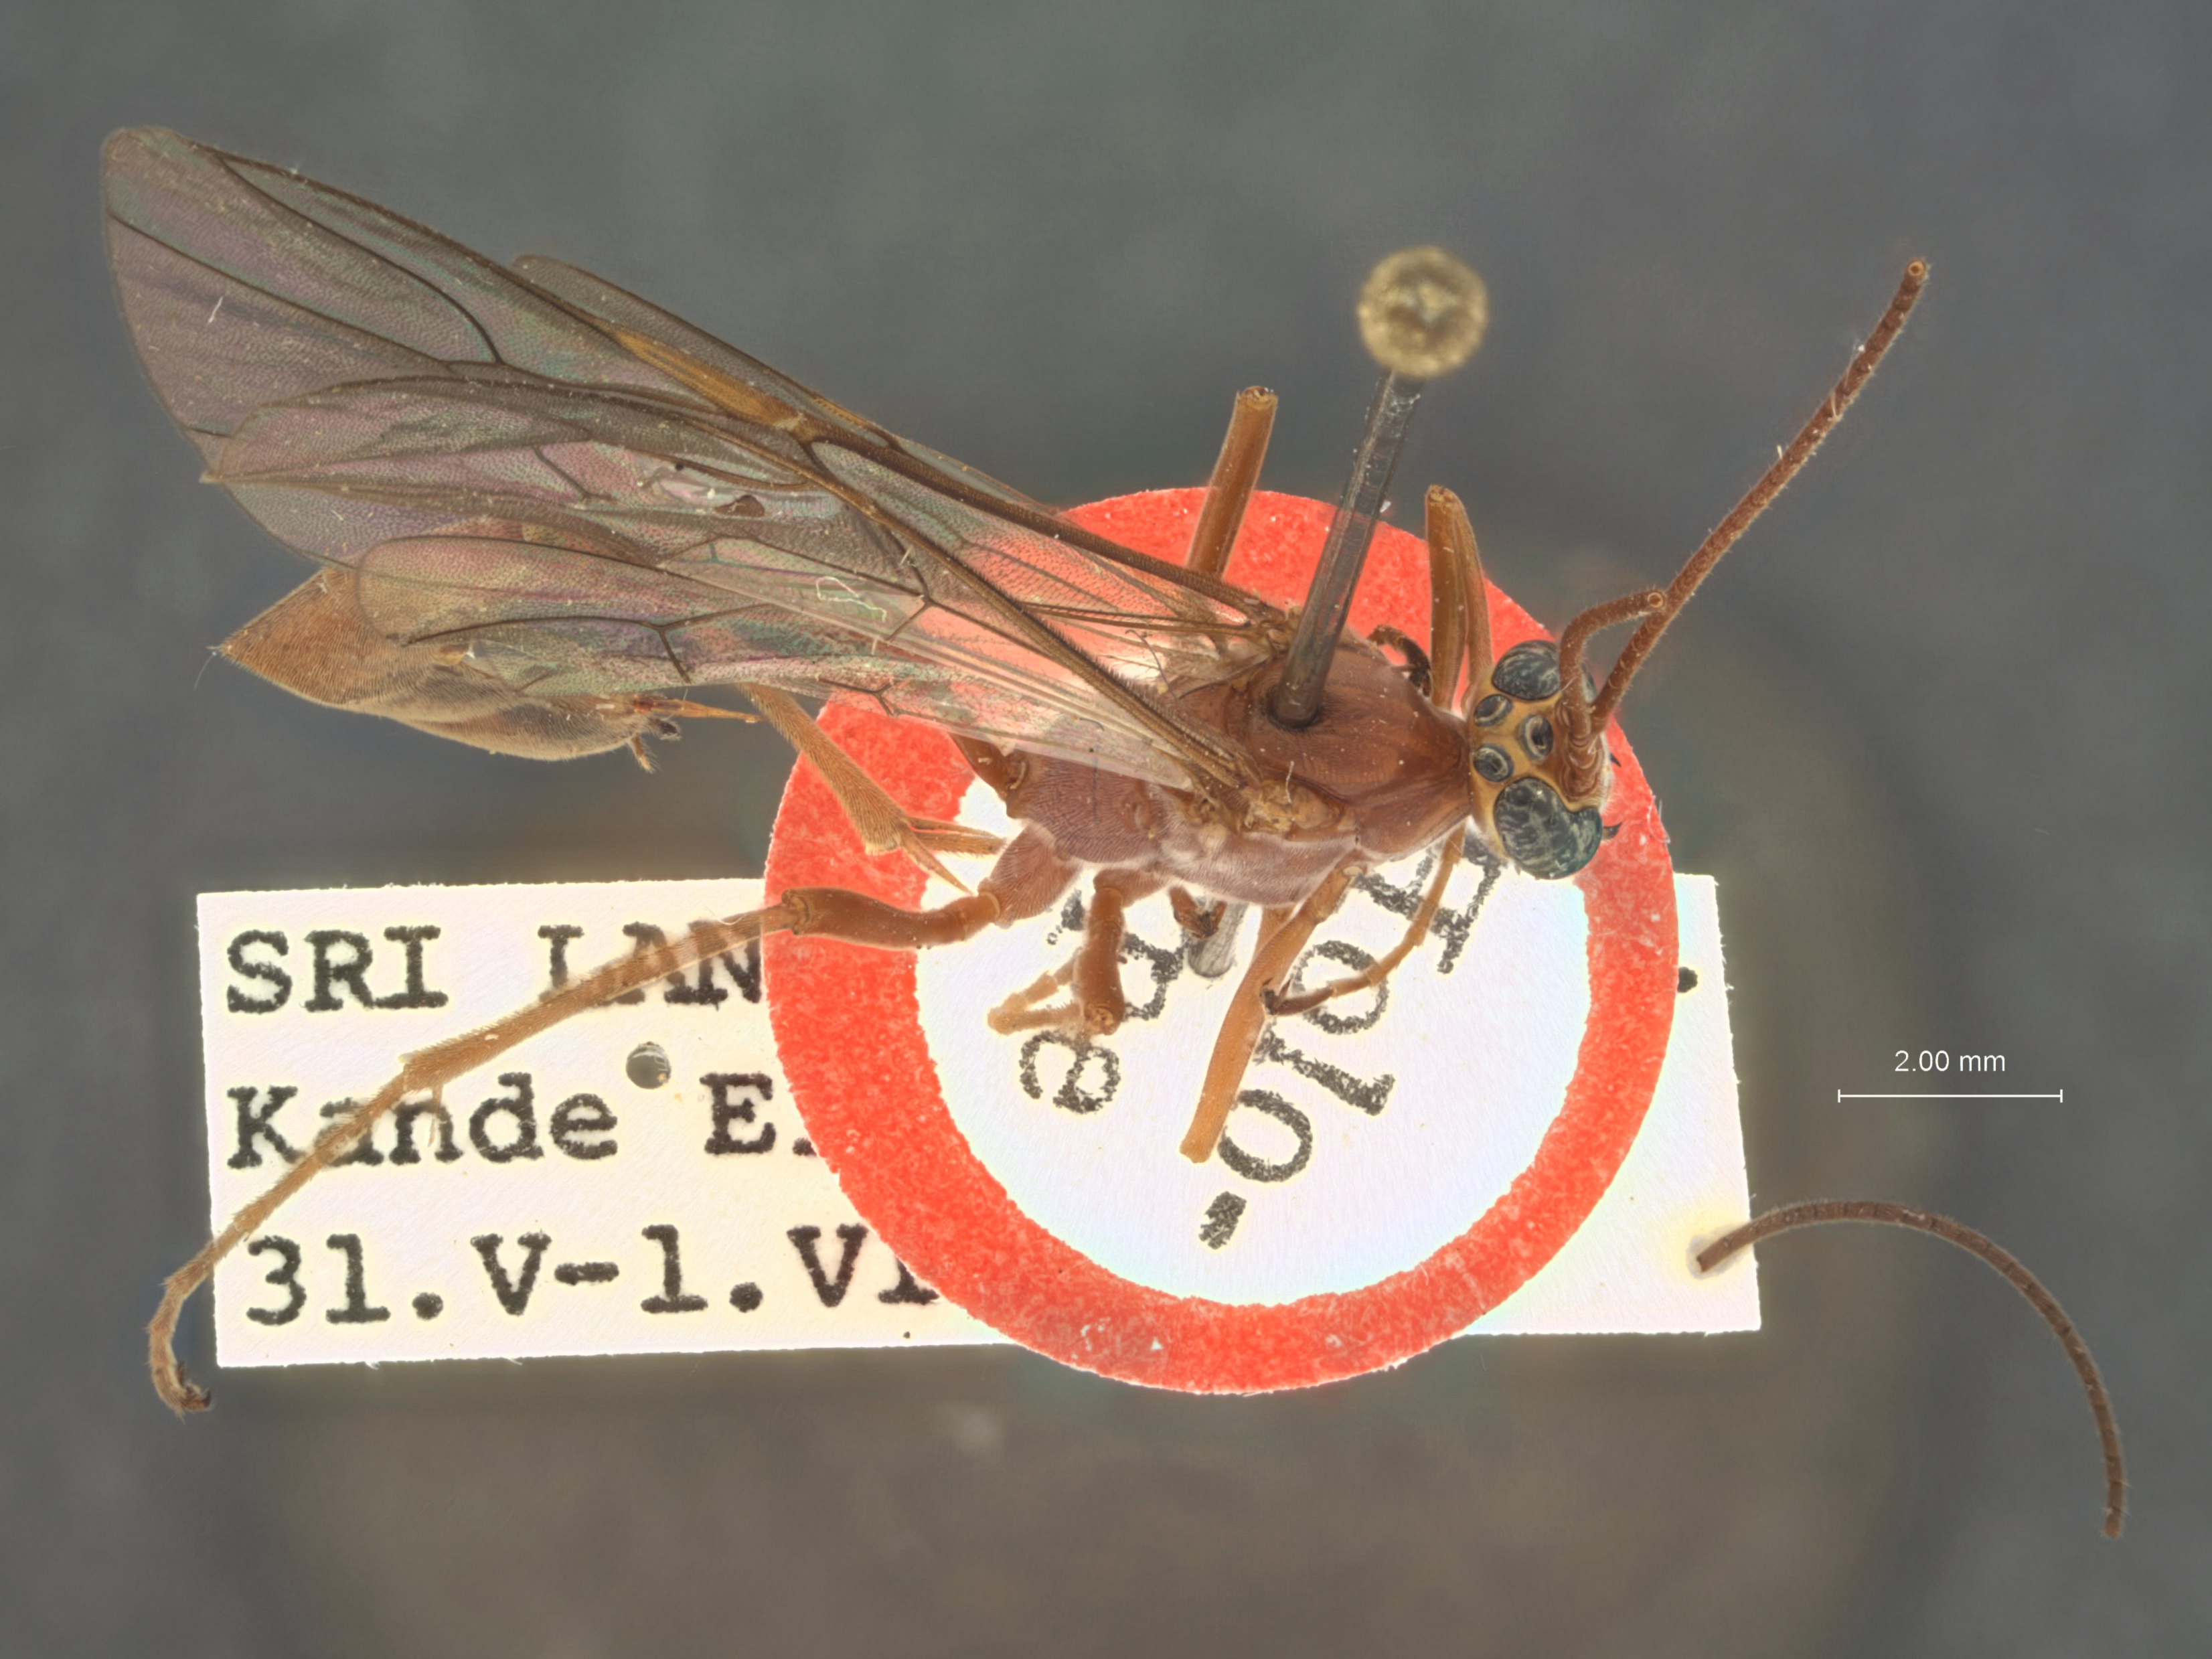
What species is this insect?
Enicospilus krombeini
